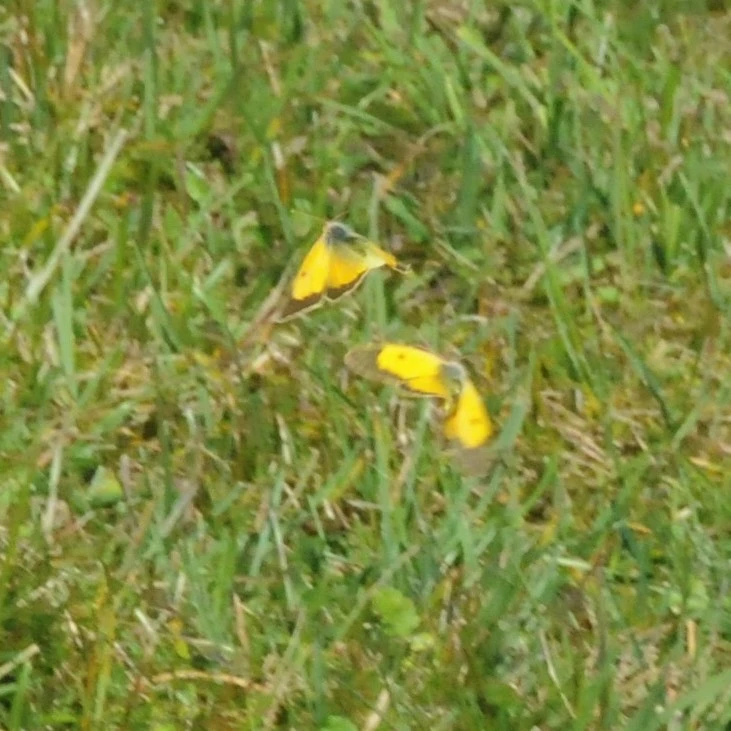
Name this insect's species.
Colias croceus
